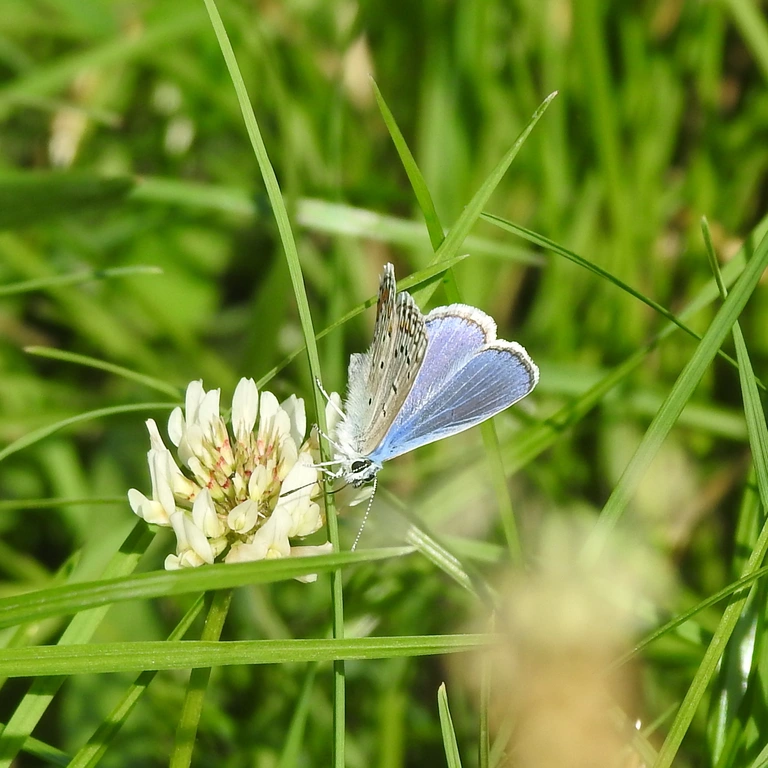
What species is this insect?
Polyommatus icarus
